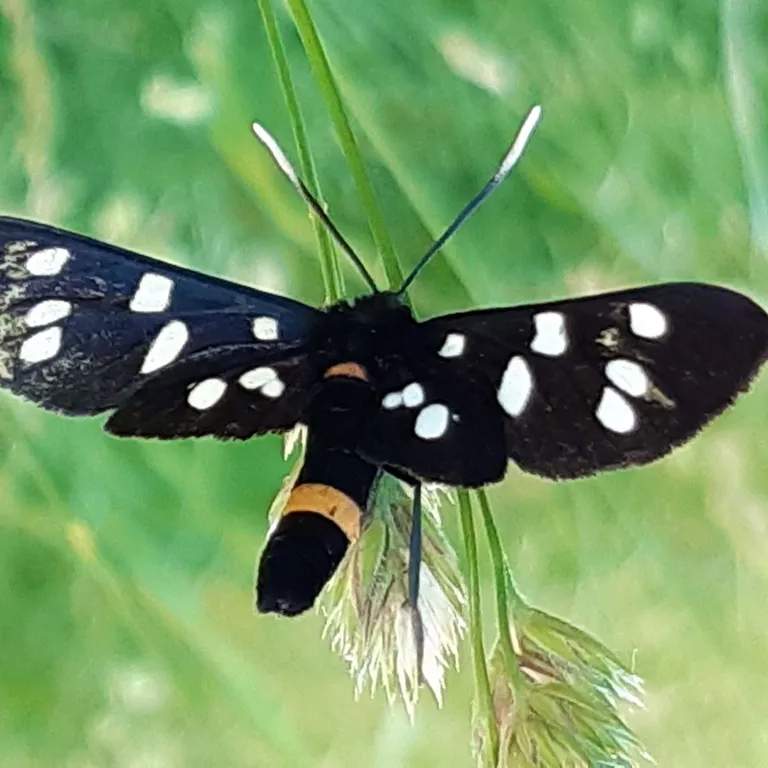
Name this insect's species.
Amata phegea
